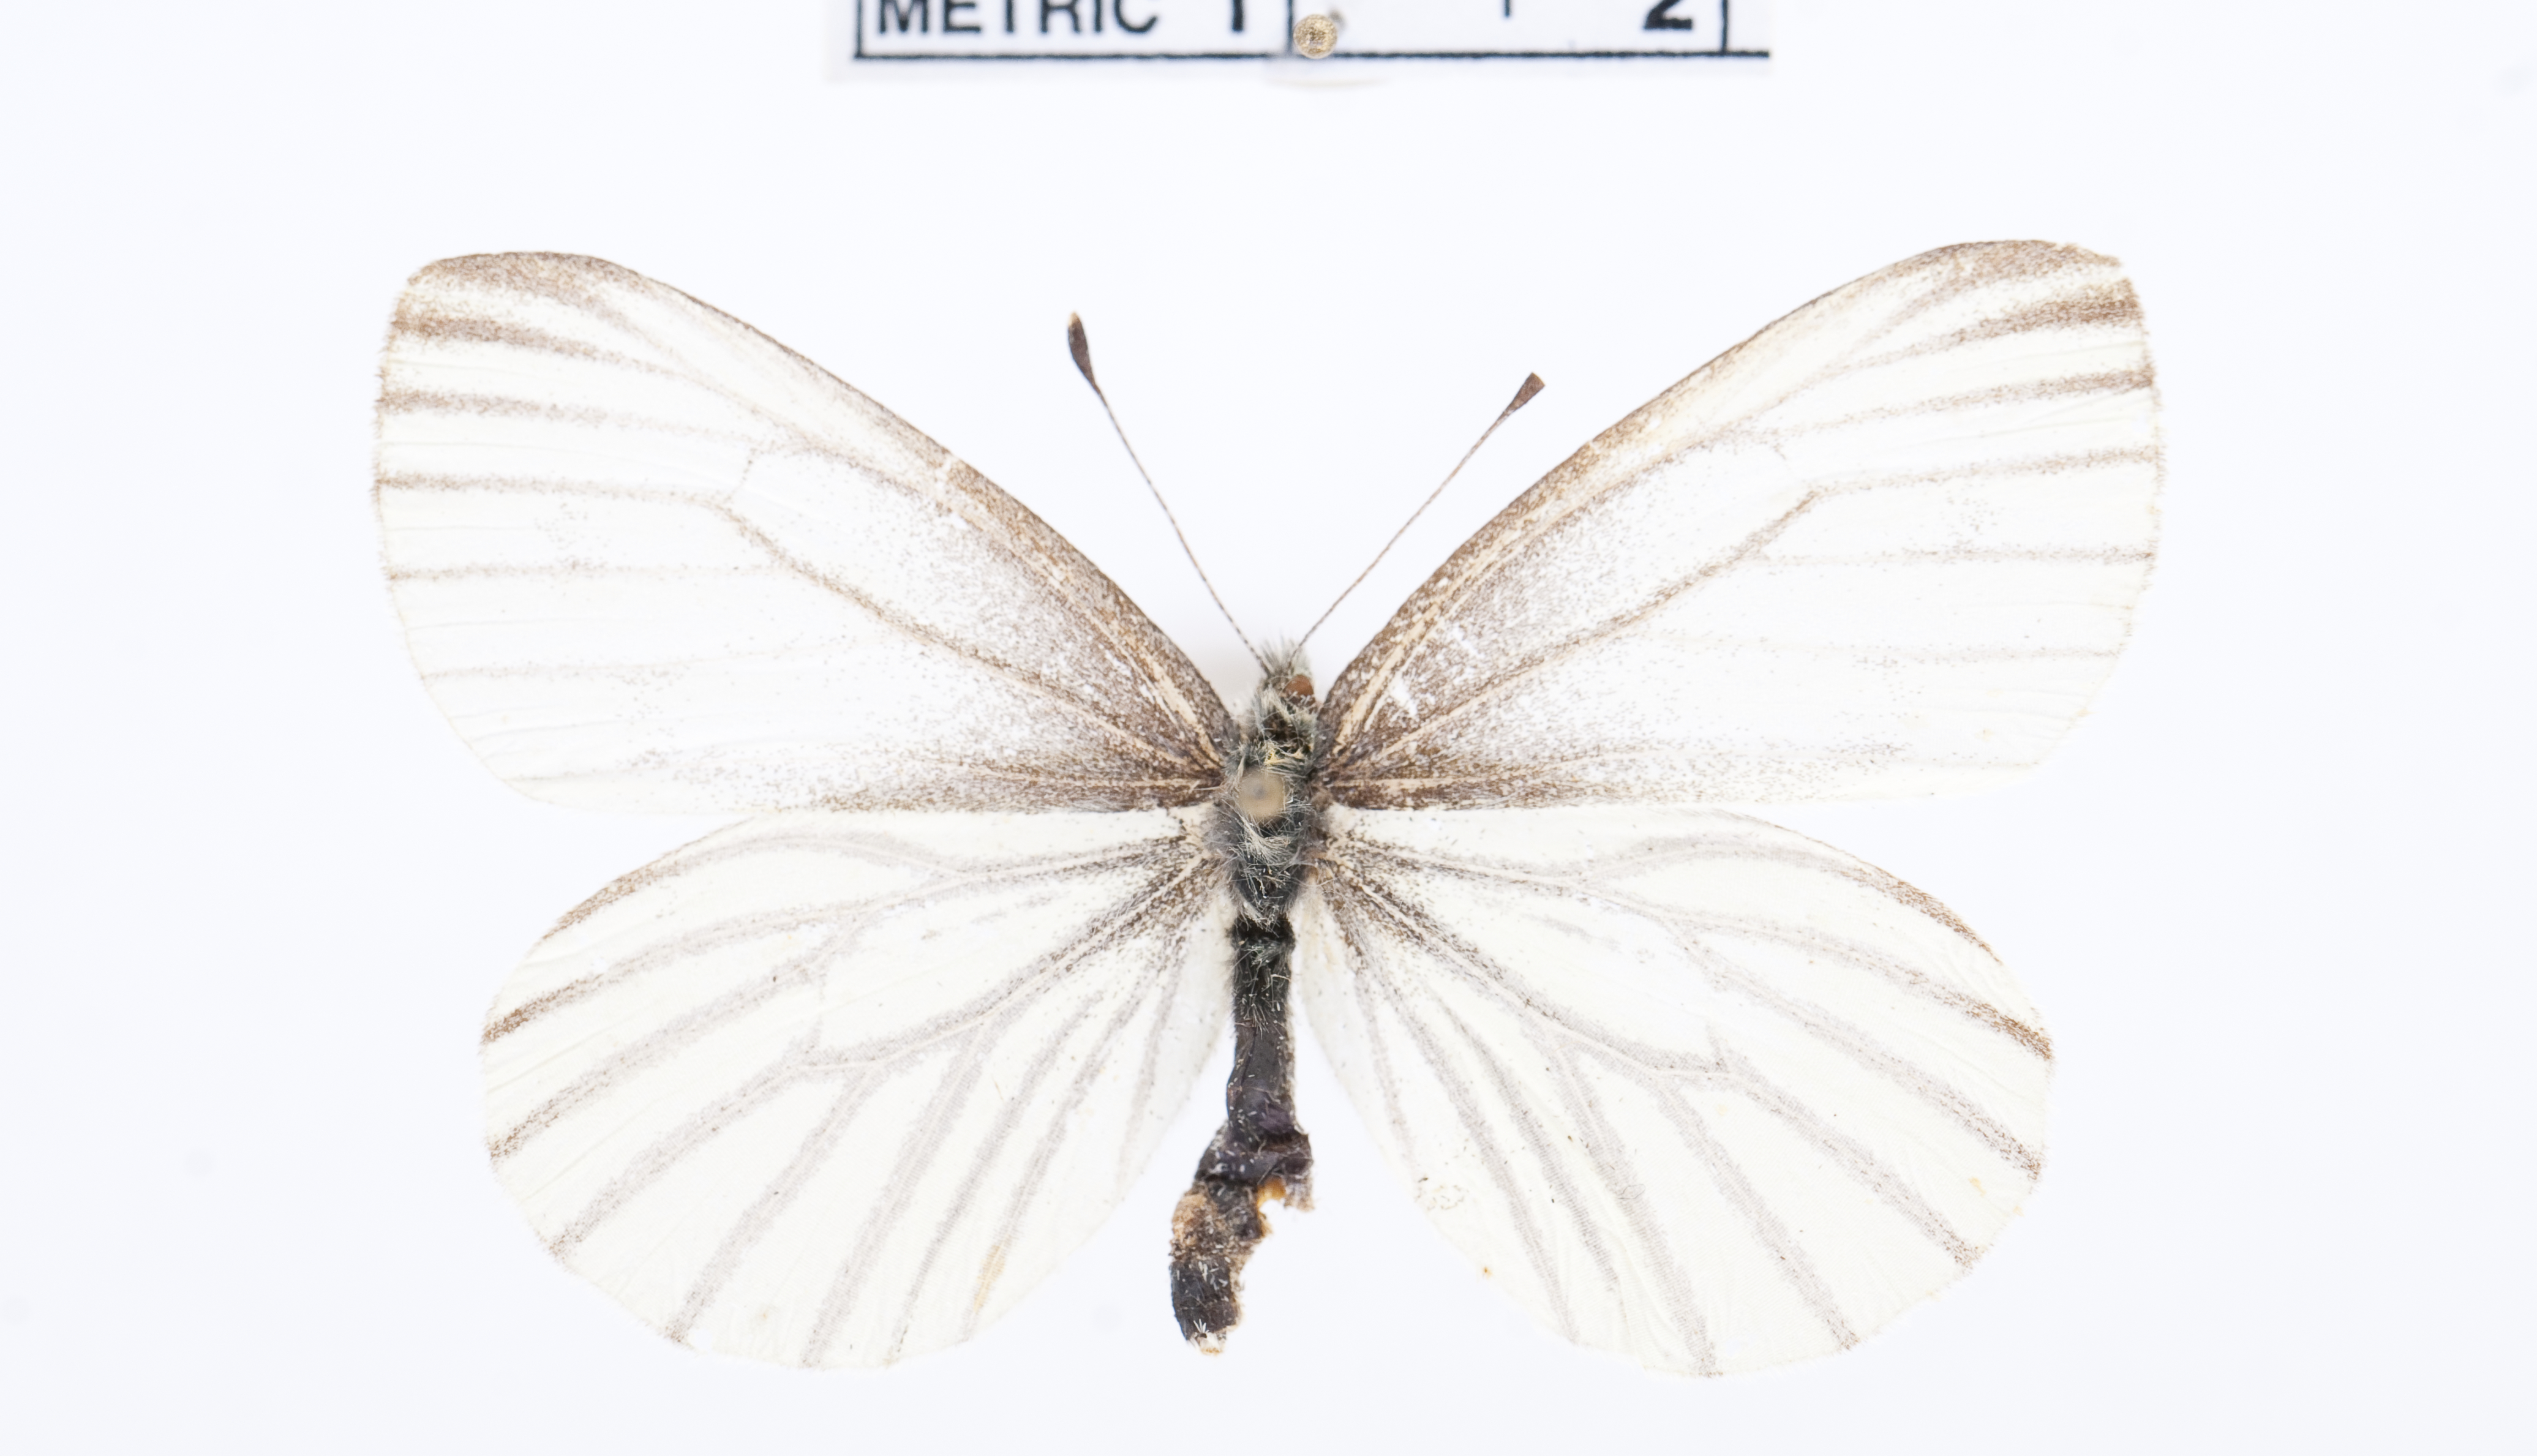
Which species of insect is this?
Pieris oleracea
